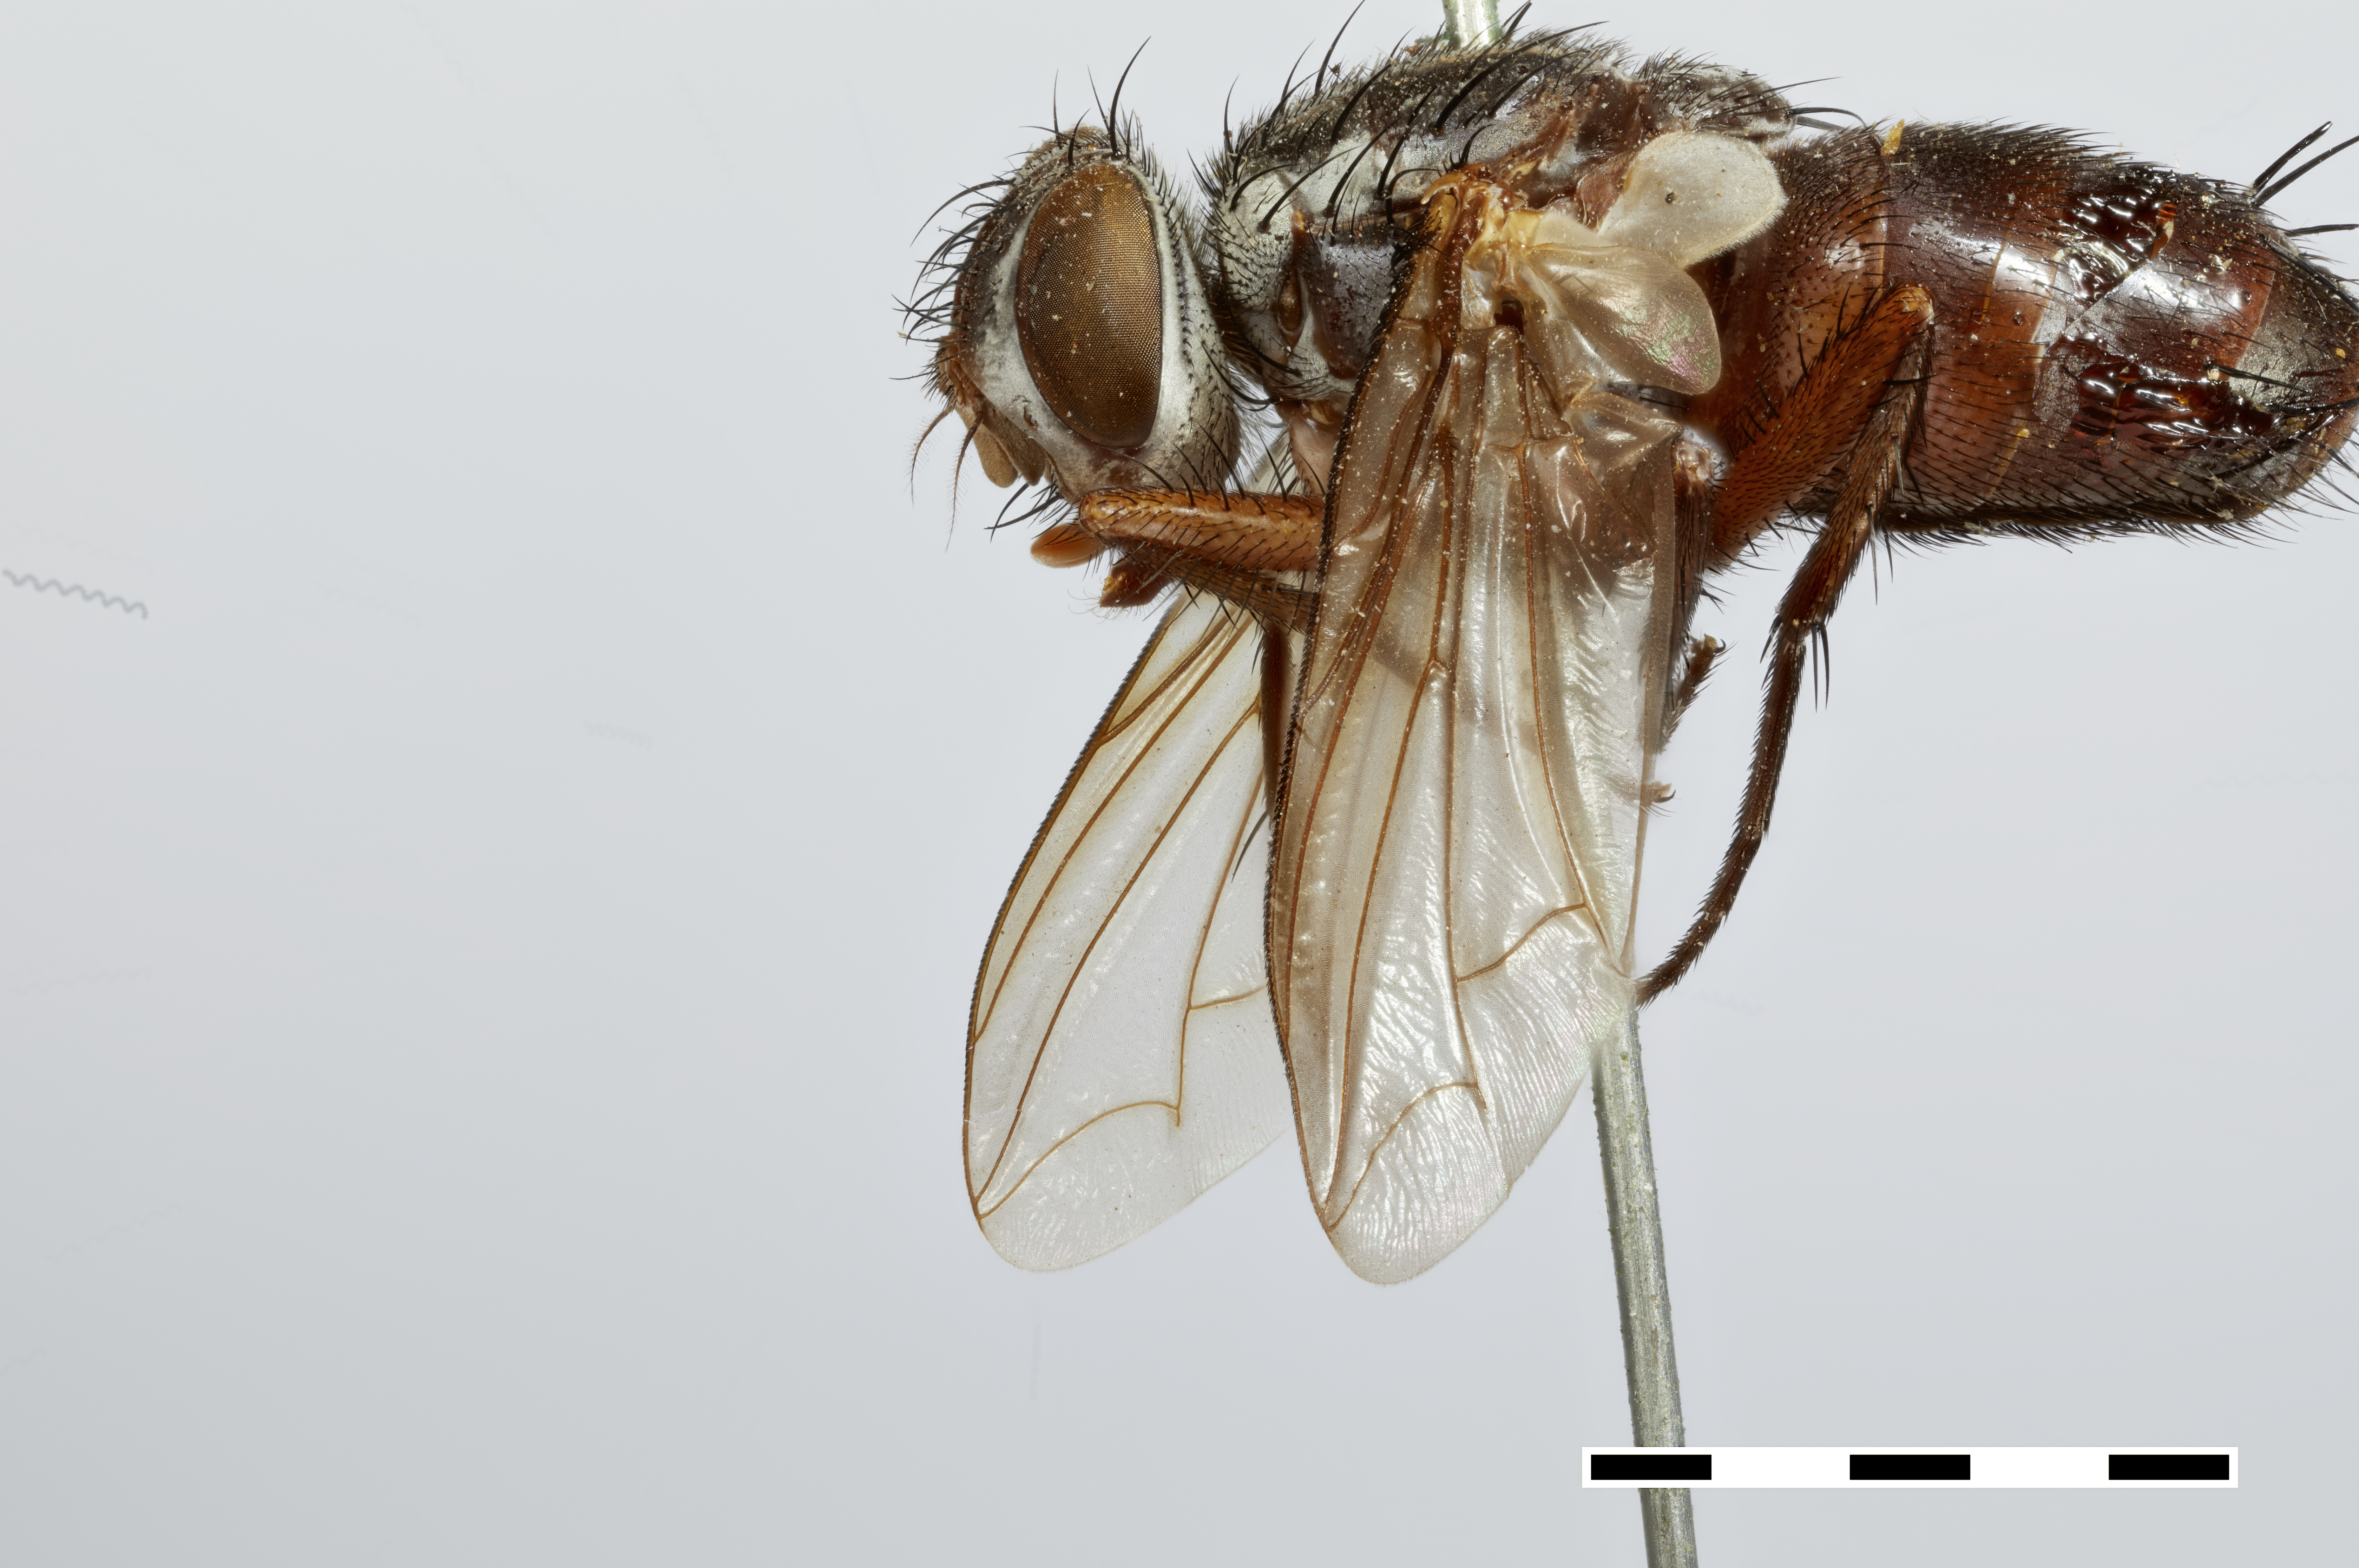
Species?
Eutheresia monohammi
